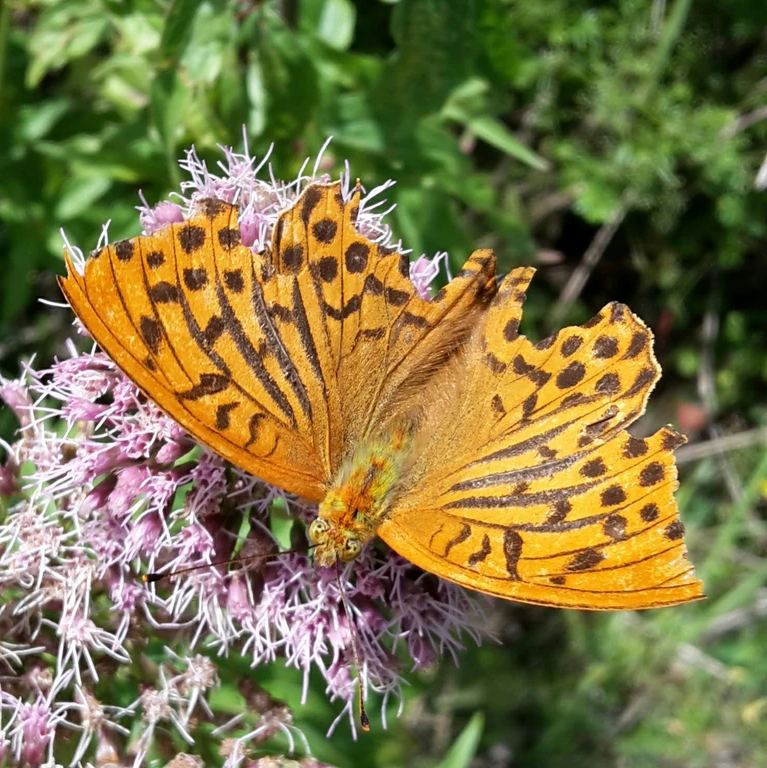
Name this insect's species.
Argynnis paphia
